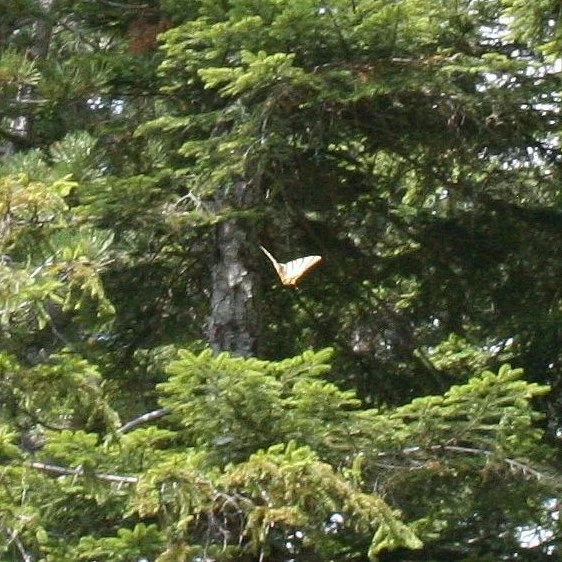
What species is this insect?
Iphiclides podalirius
